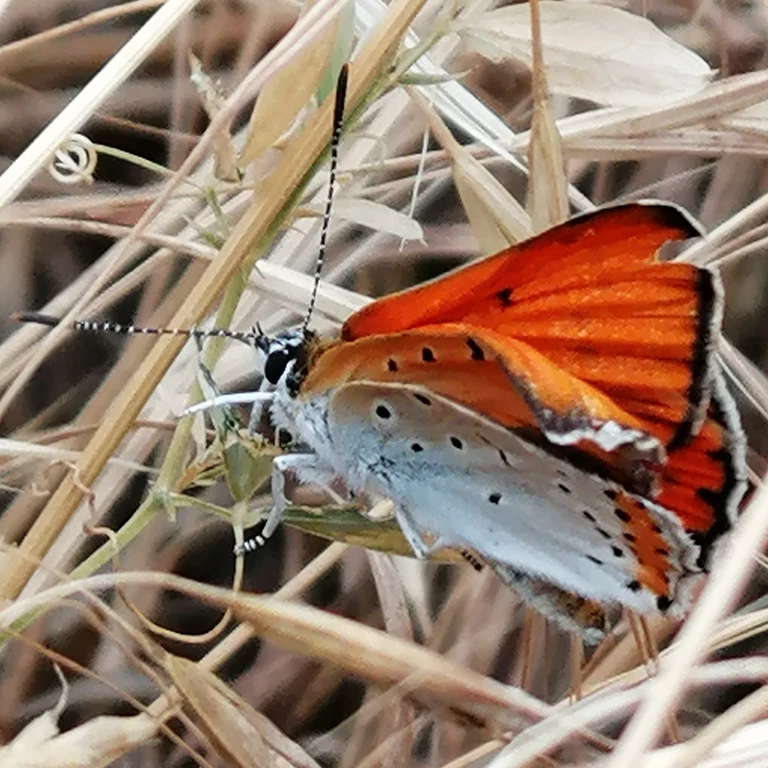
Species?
Lycaena dispar
